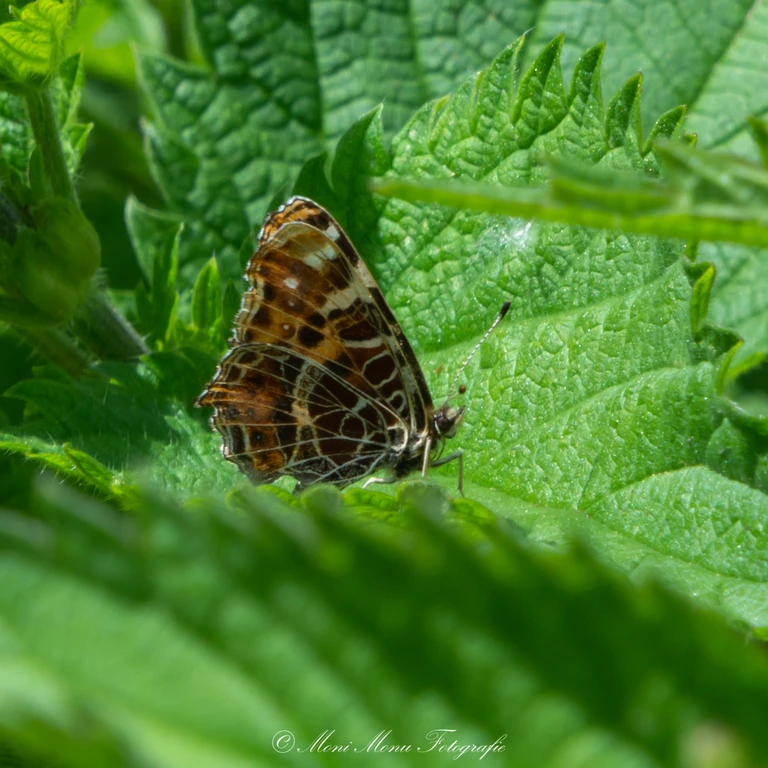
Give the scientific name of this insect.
Araschnia levana
